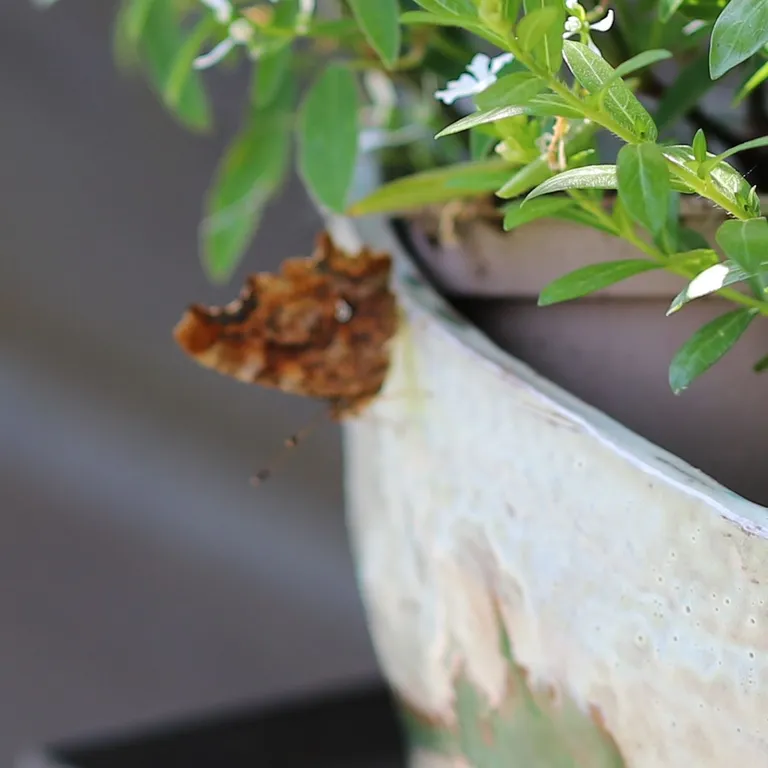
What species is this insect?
Polygonia c-album
